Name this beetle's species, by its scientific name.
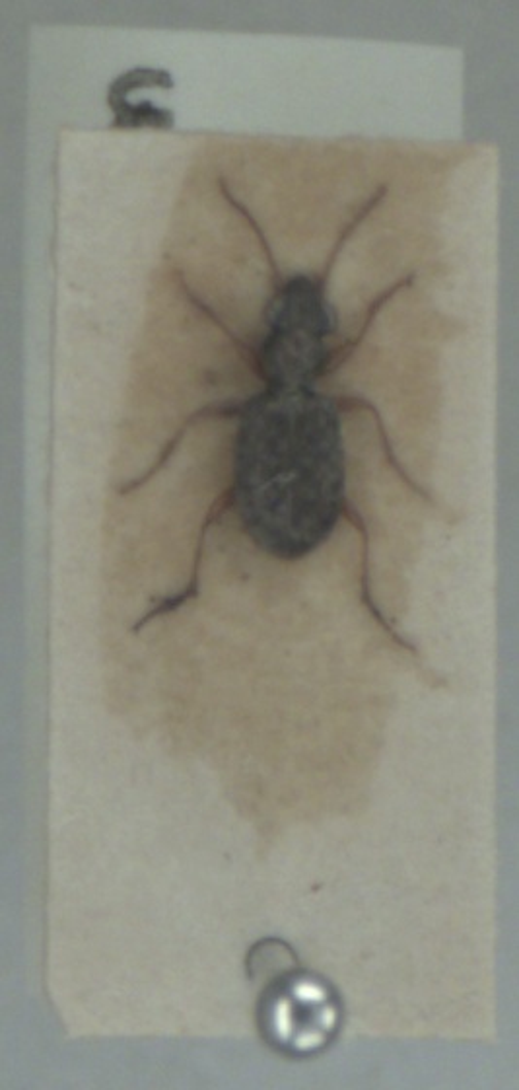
Asaphidion curtum
